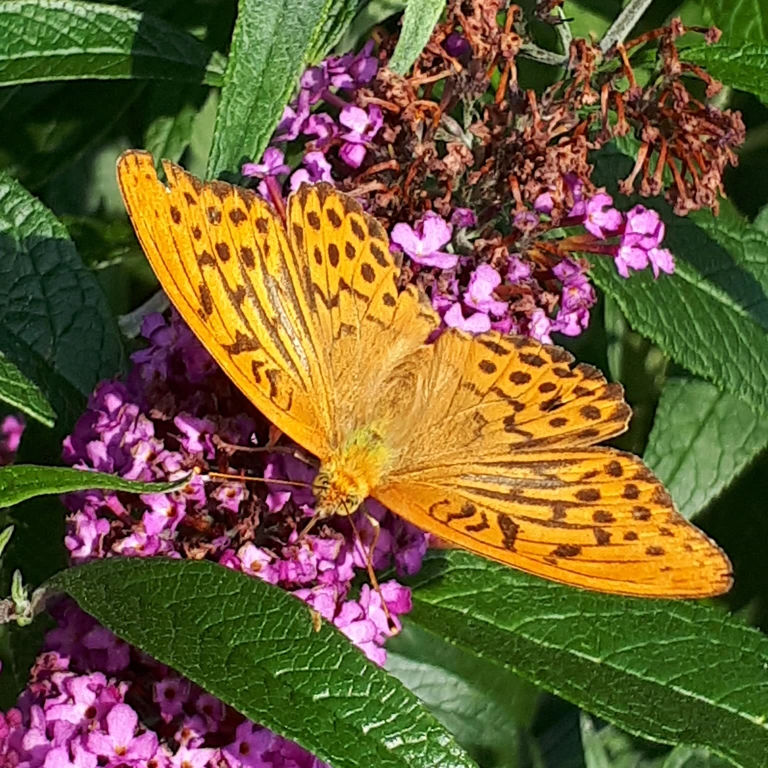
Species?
Argynnis paphia
